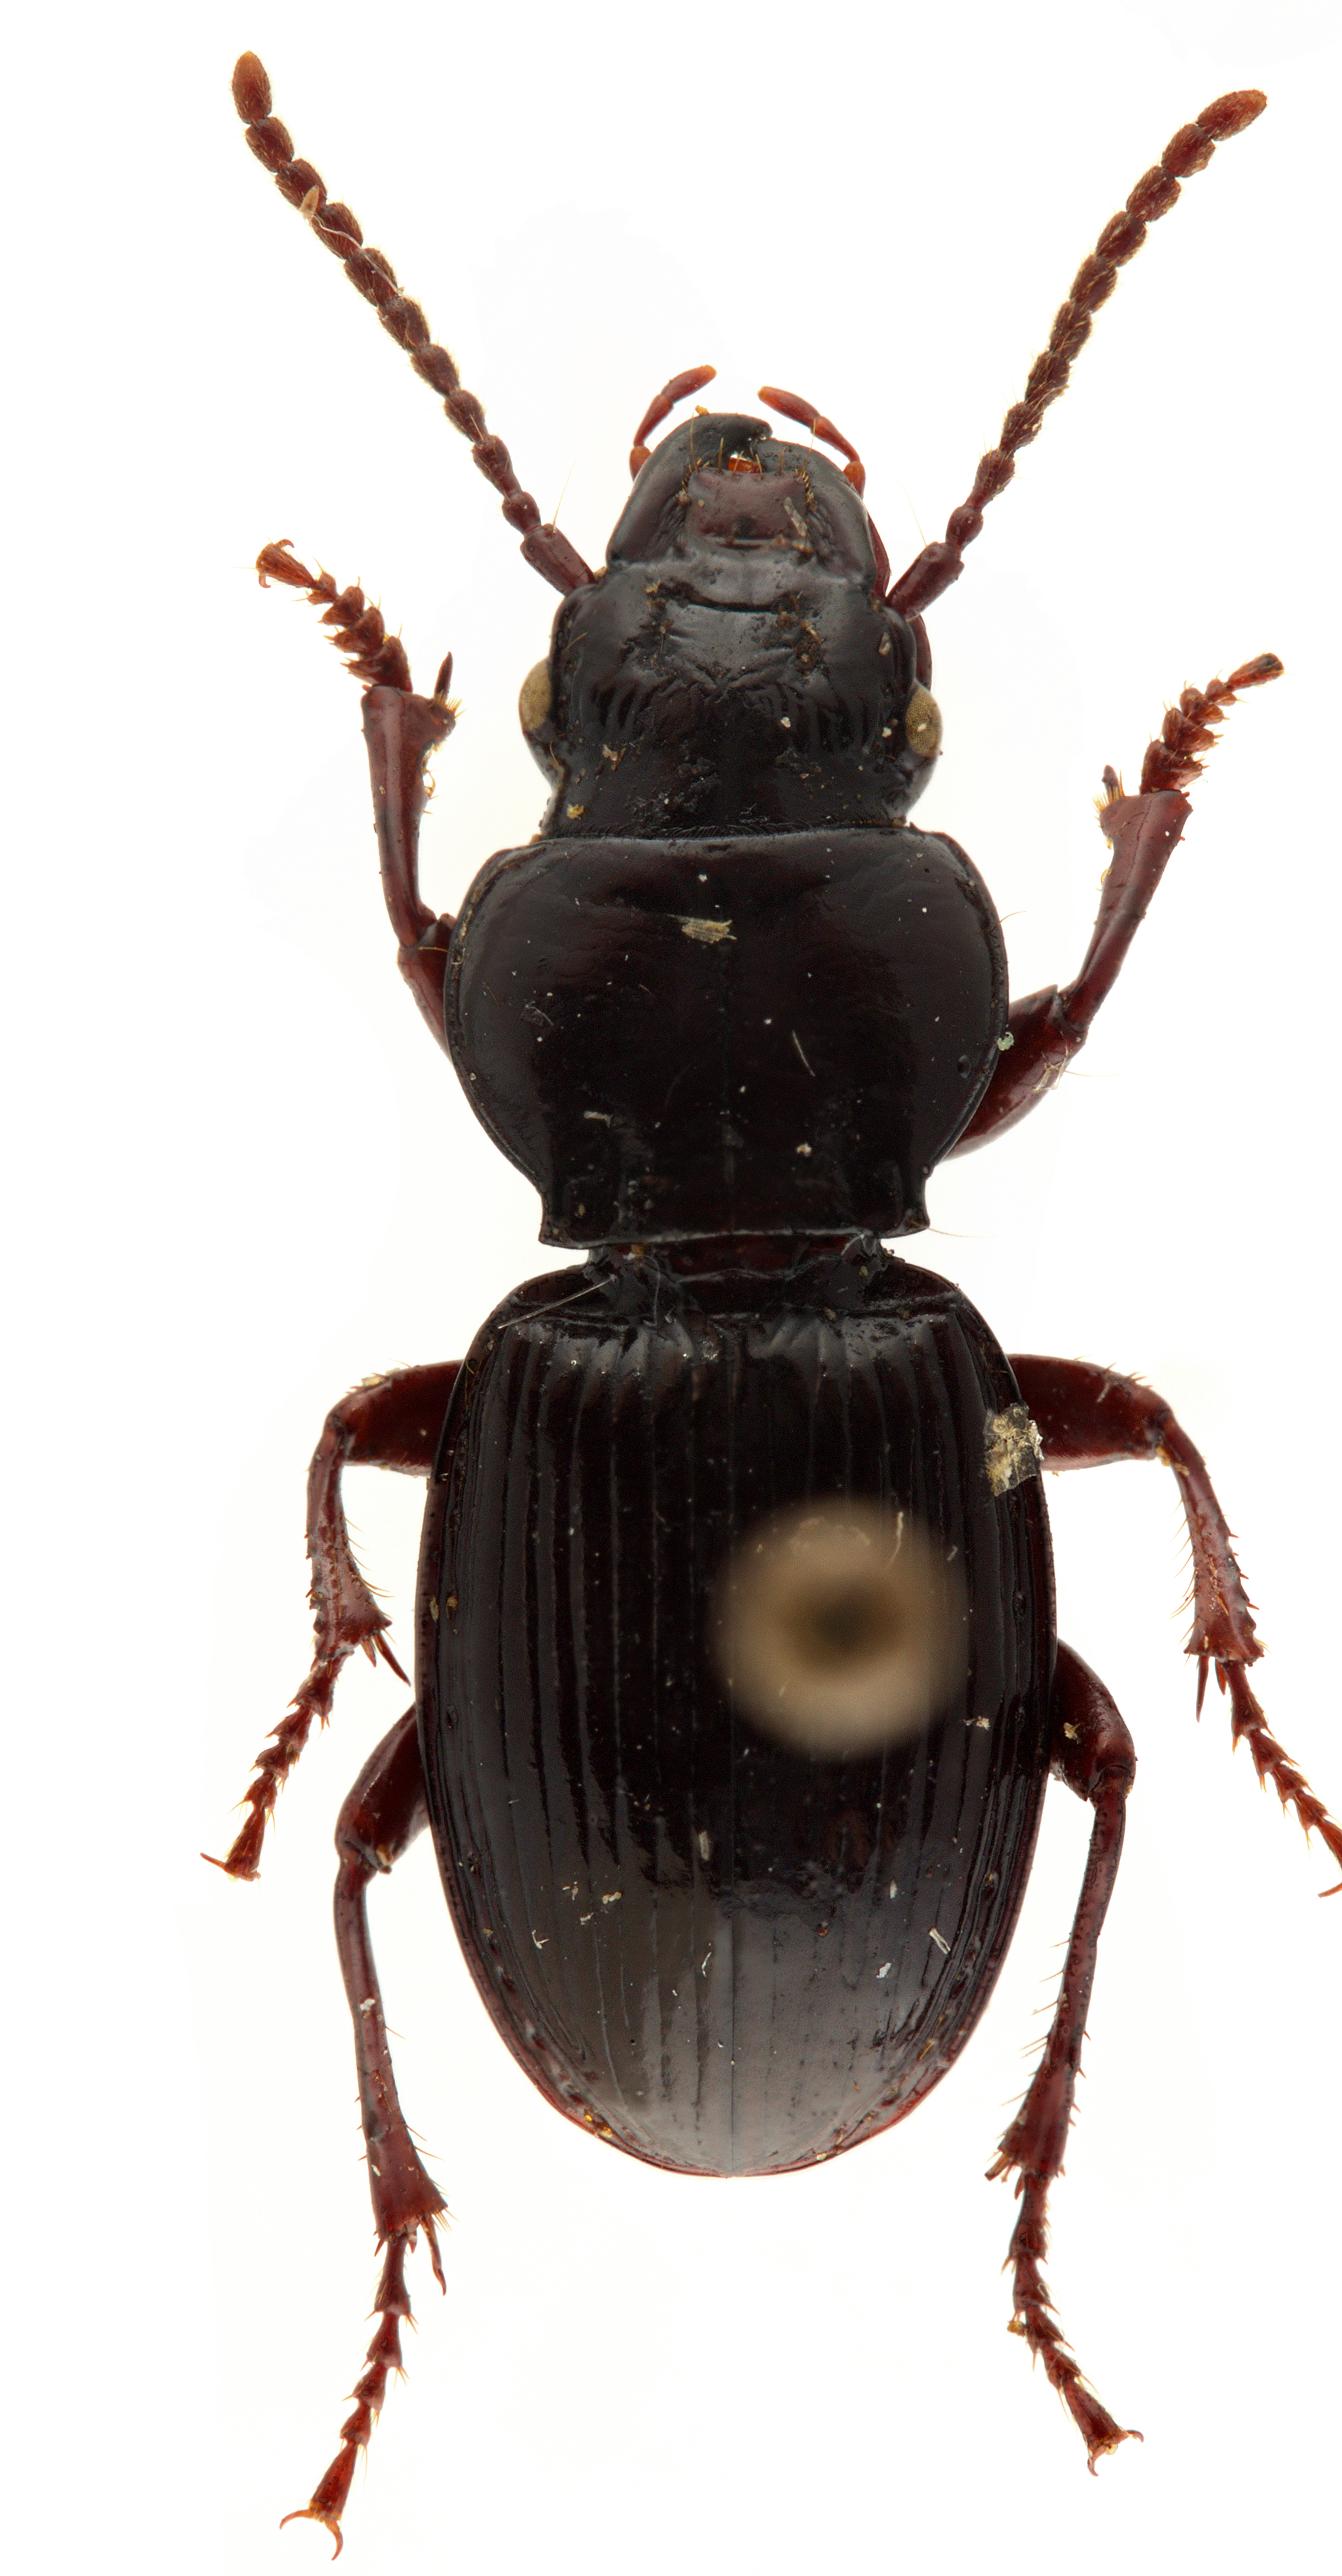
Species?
Molops piceus
